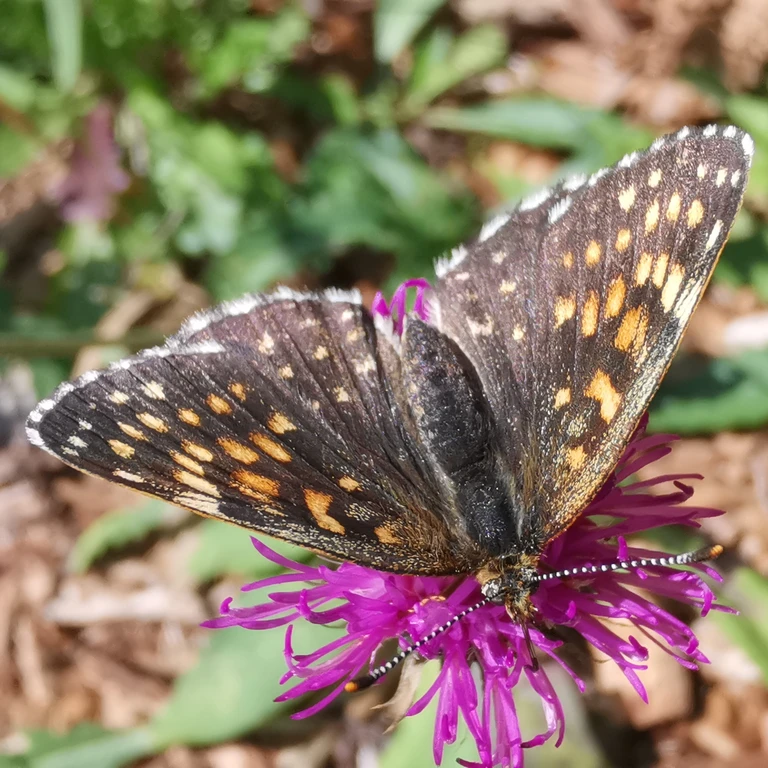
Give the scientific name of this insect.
Melitaea diamina
